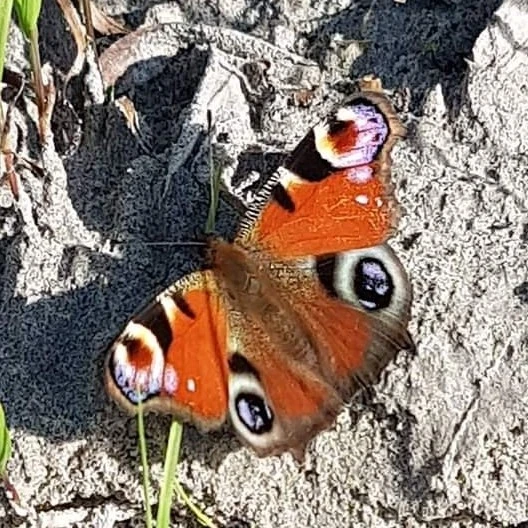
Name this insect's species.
Aglais io
